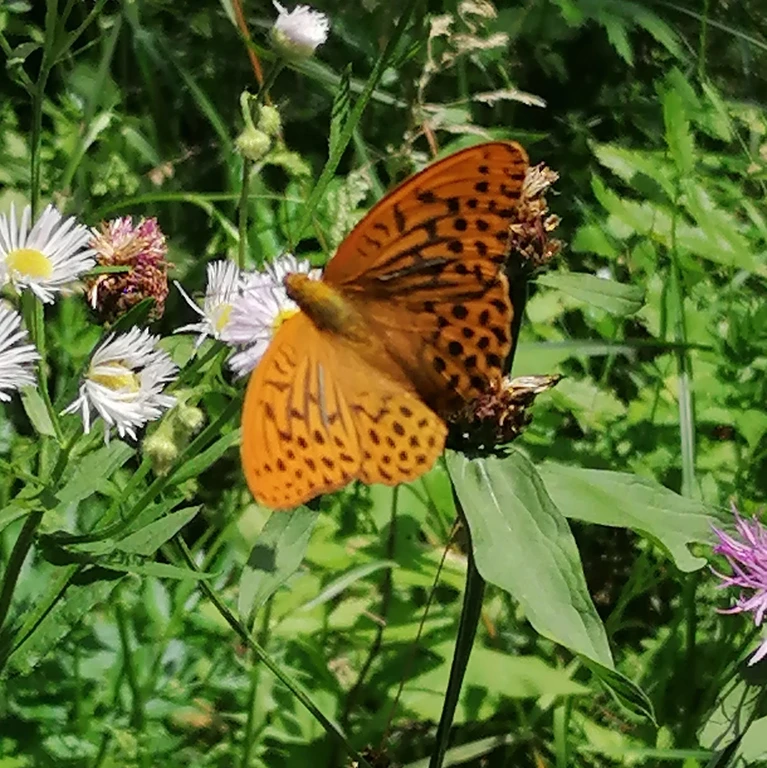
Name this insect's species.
Argynnis paphia
